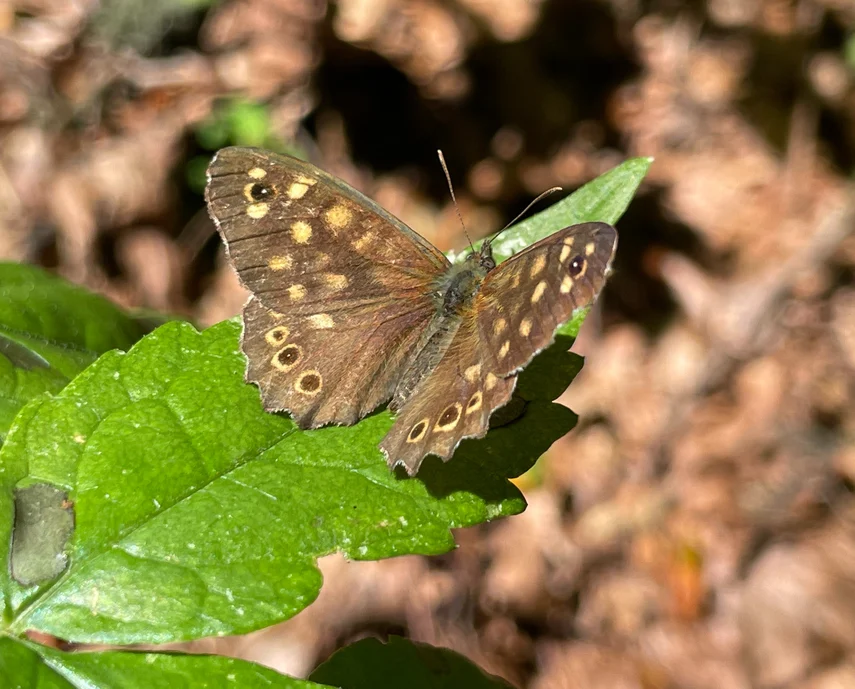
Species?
Pararge aegeria
